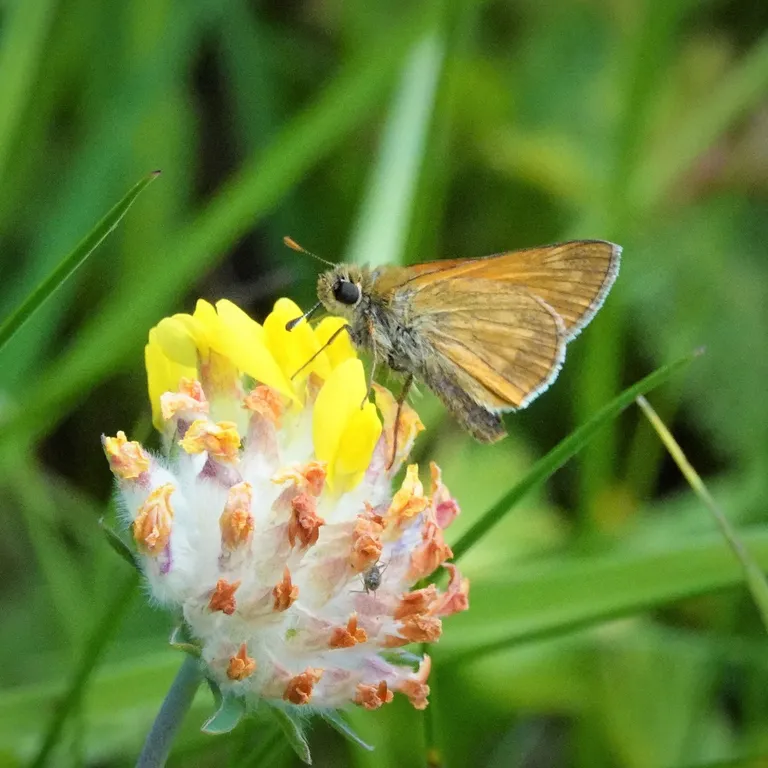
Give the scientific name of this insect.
Ochlodes sylvanus (also Ochlodes venata)
